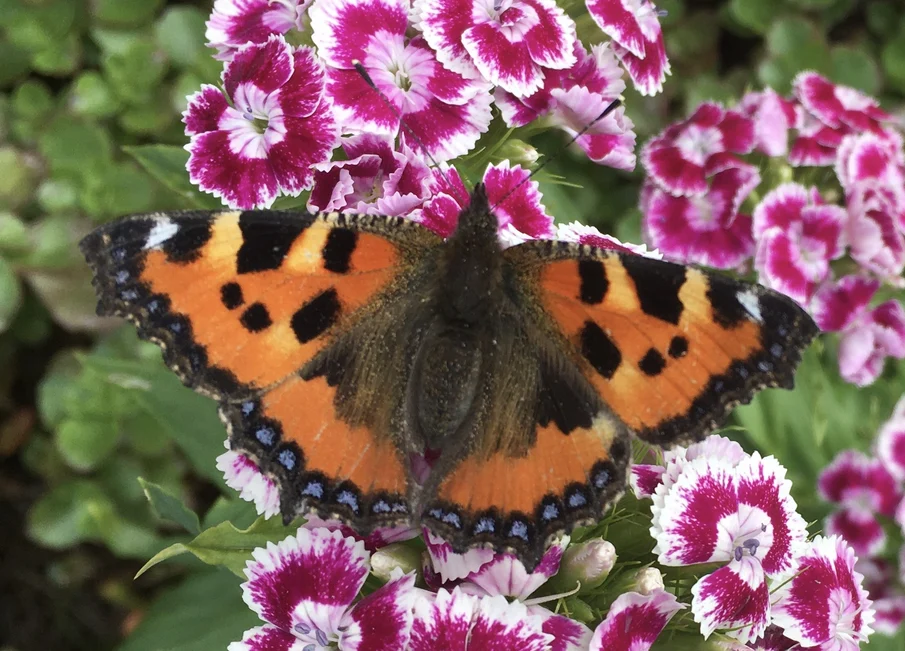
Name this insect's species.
Aglais urticae
